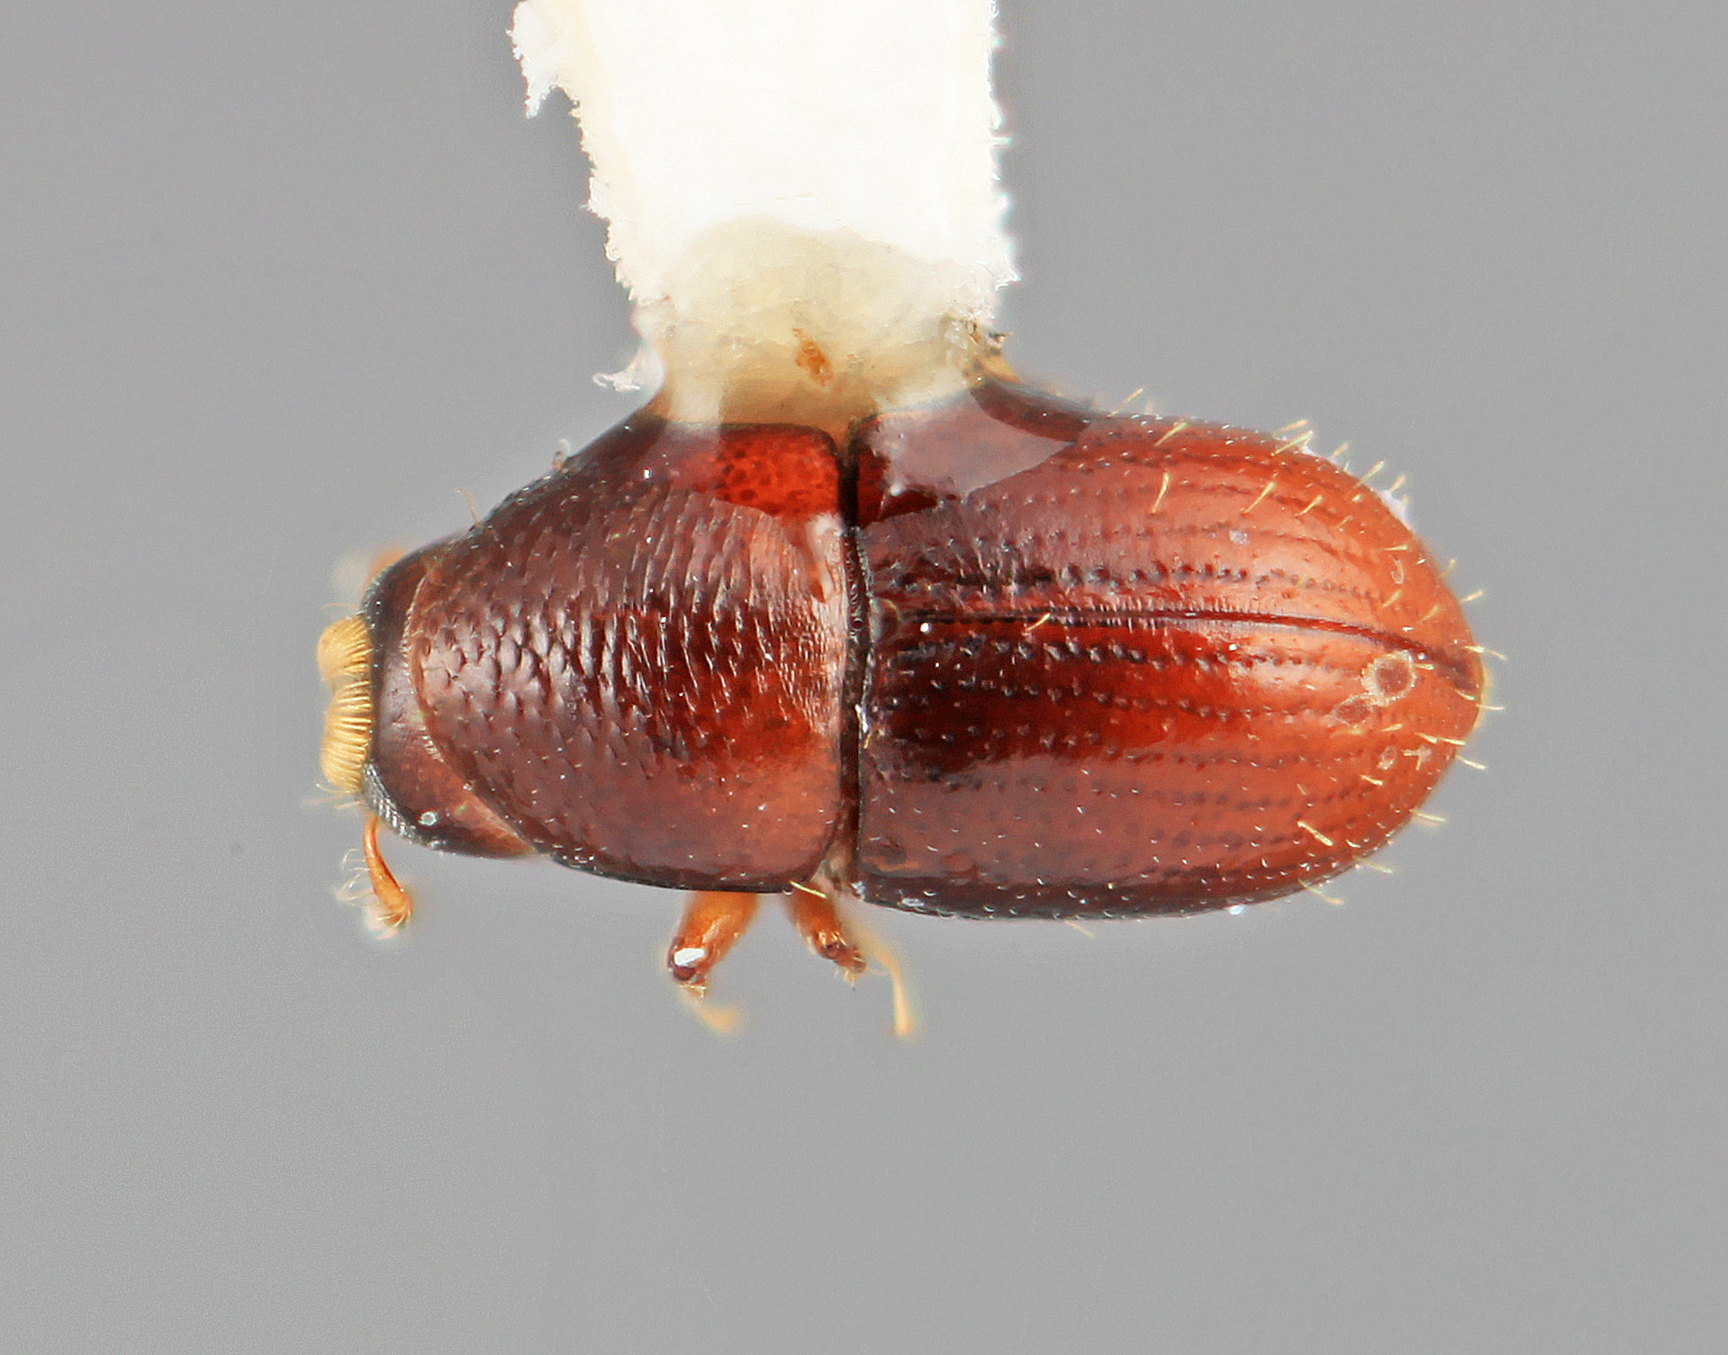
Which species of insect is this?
Scolytodes ochromae
